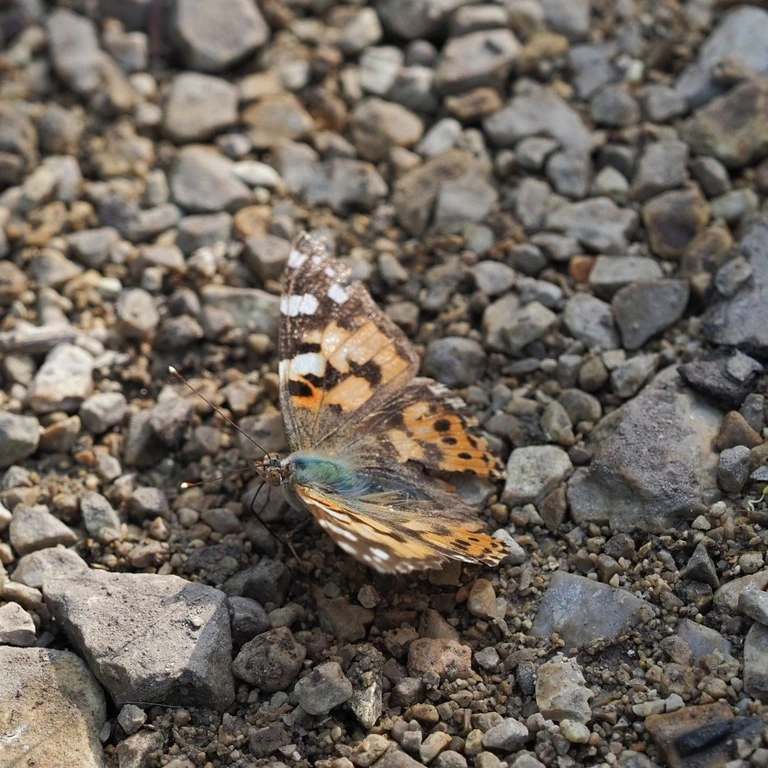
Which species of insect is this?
Vanessa cardui
